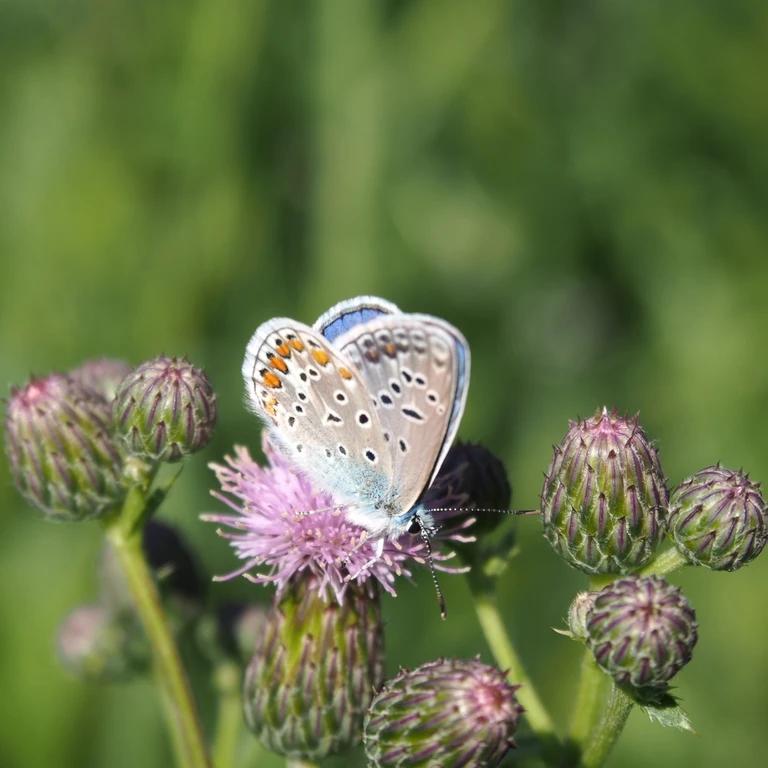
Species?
Polyommatus icarus
